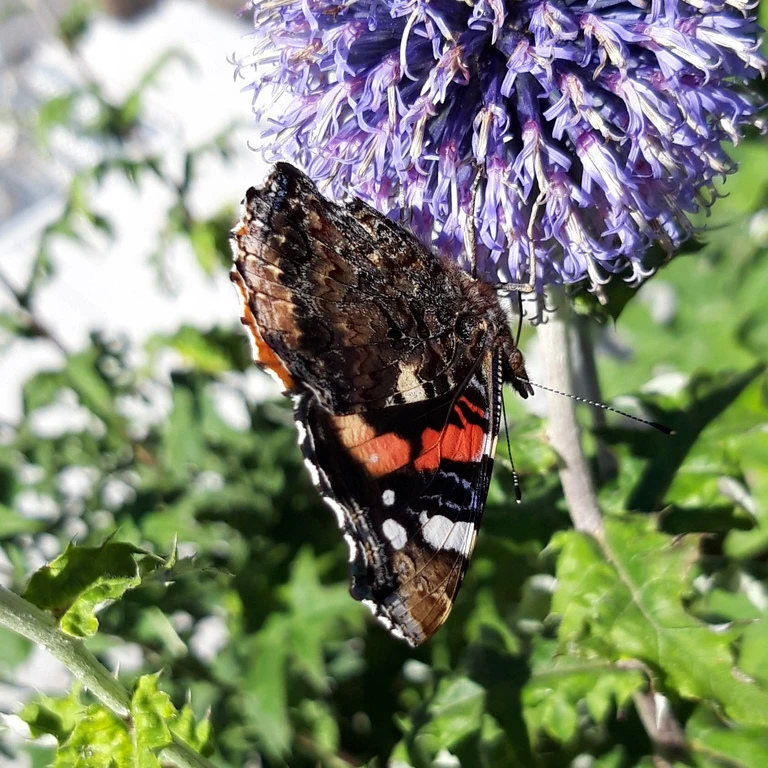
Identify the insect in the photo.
Vanessa atalanta
